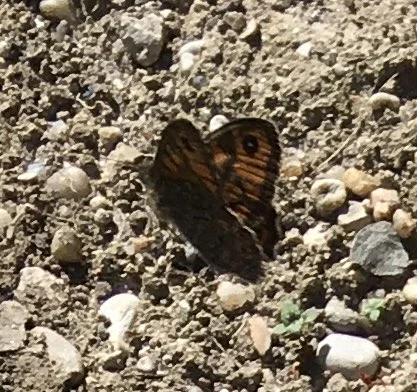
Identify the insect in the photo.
Lasiommata megera (also Pararge megera)
